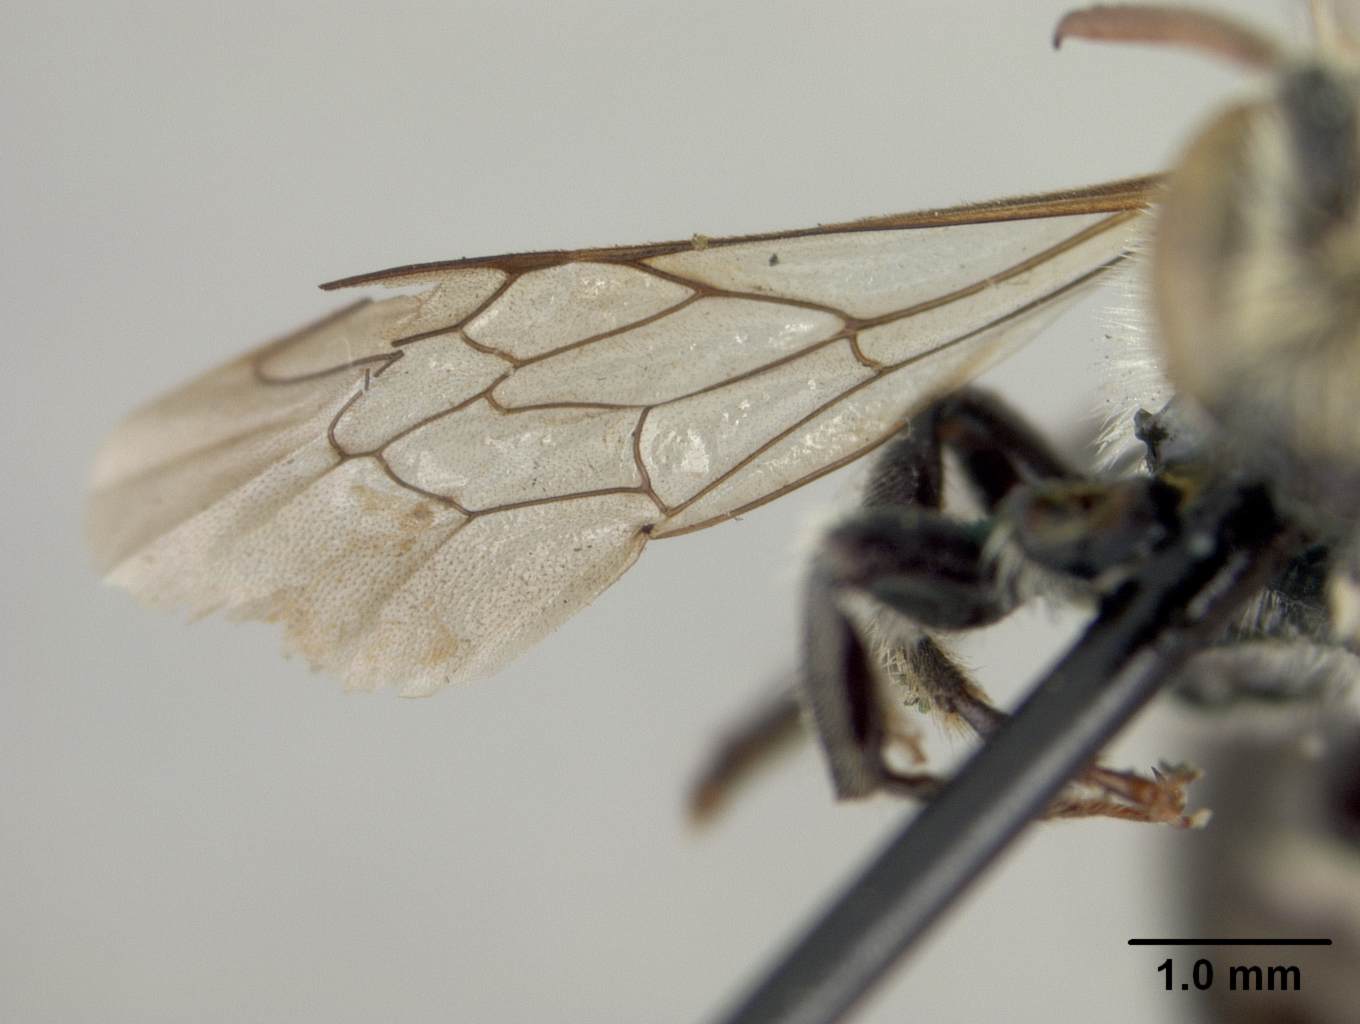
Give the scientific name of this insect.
Alcidamea uvulalis
